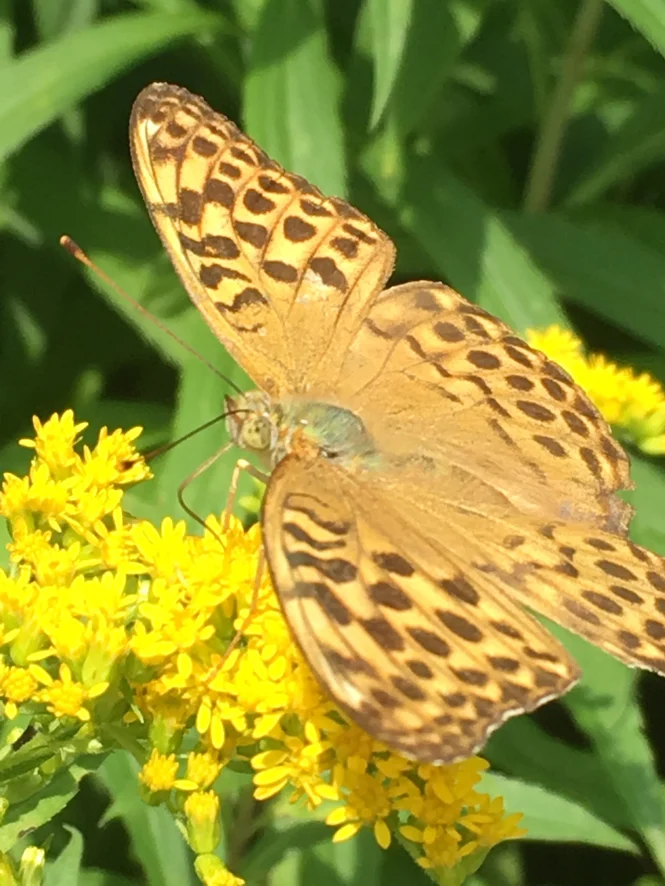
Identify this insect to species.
Argynnis paphia
